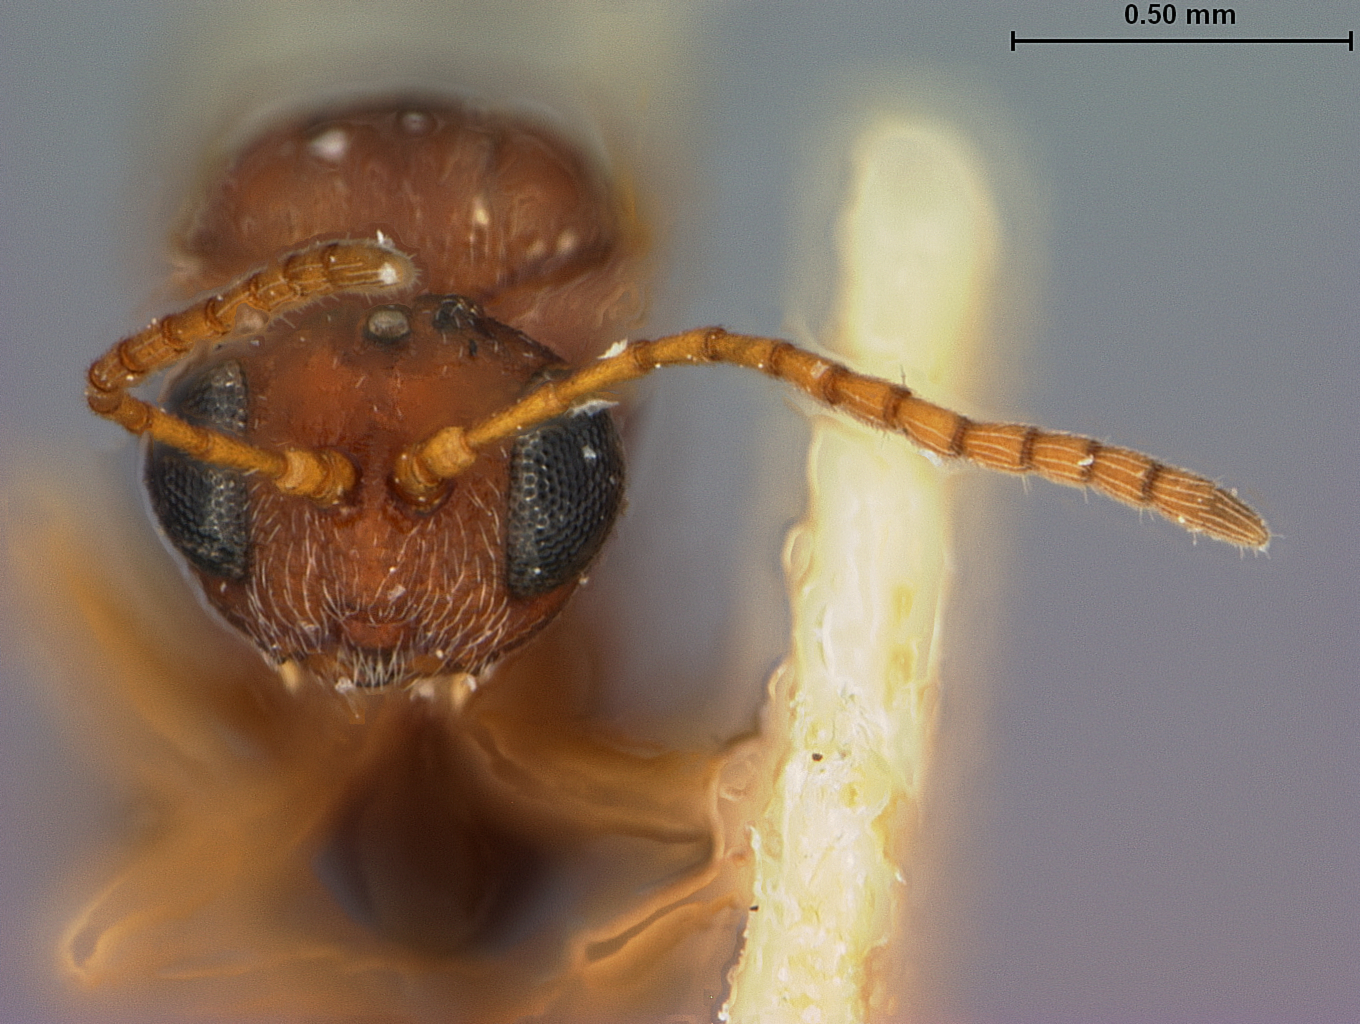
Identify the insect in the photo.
Heteroecus devorus
